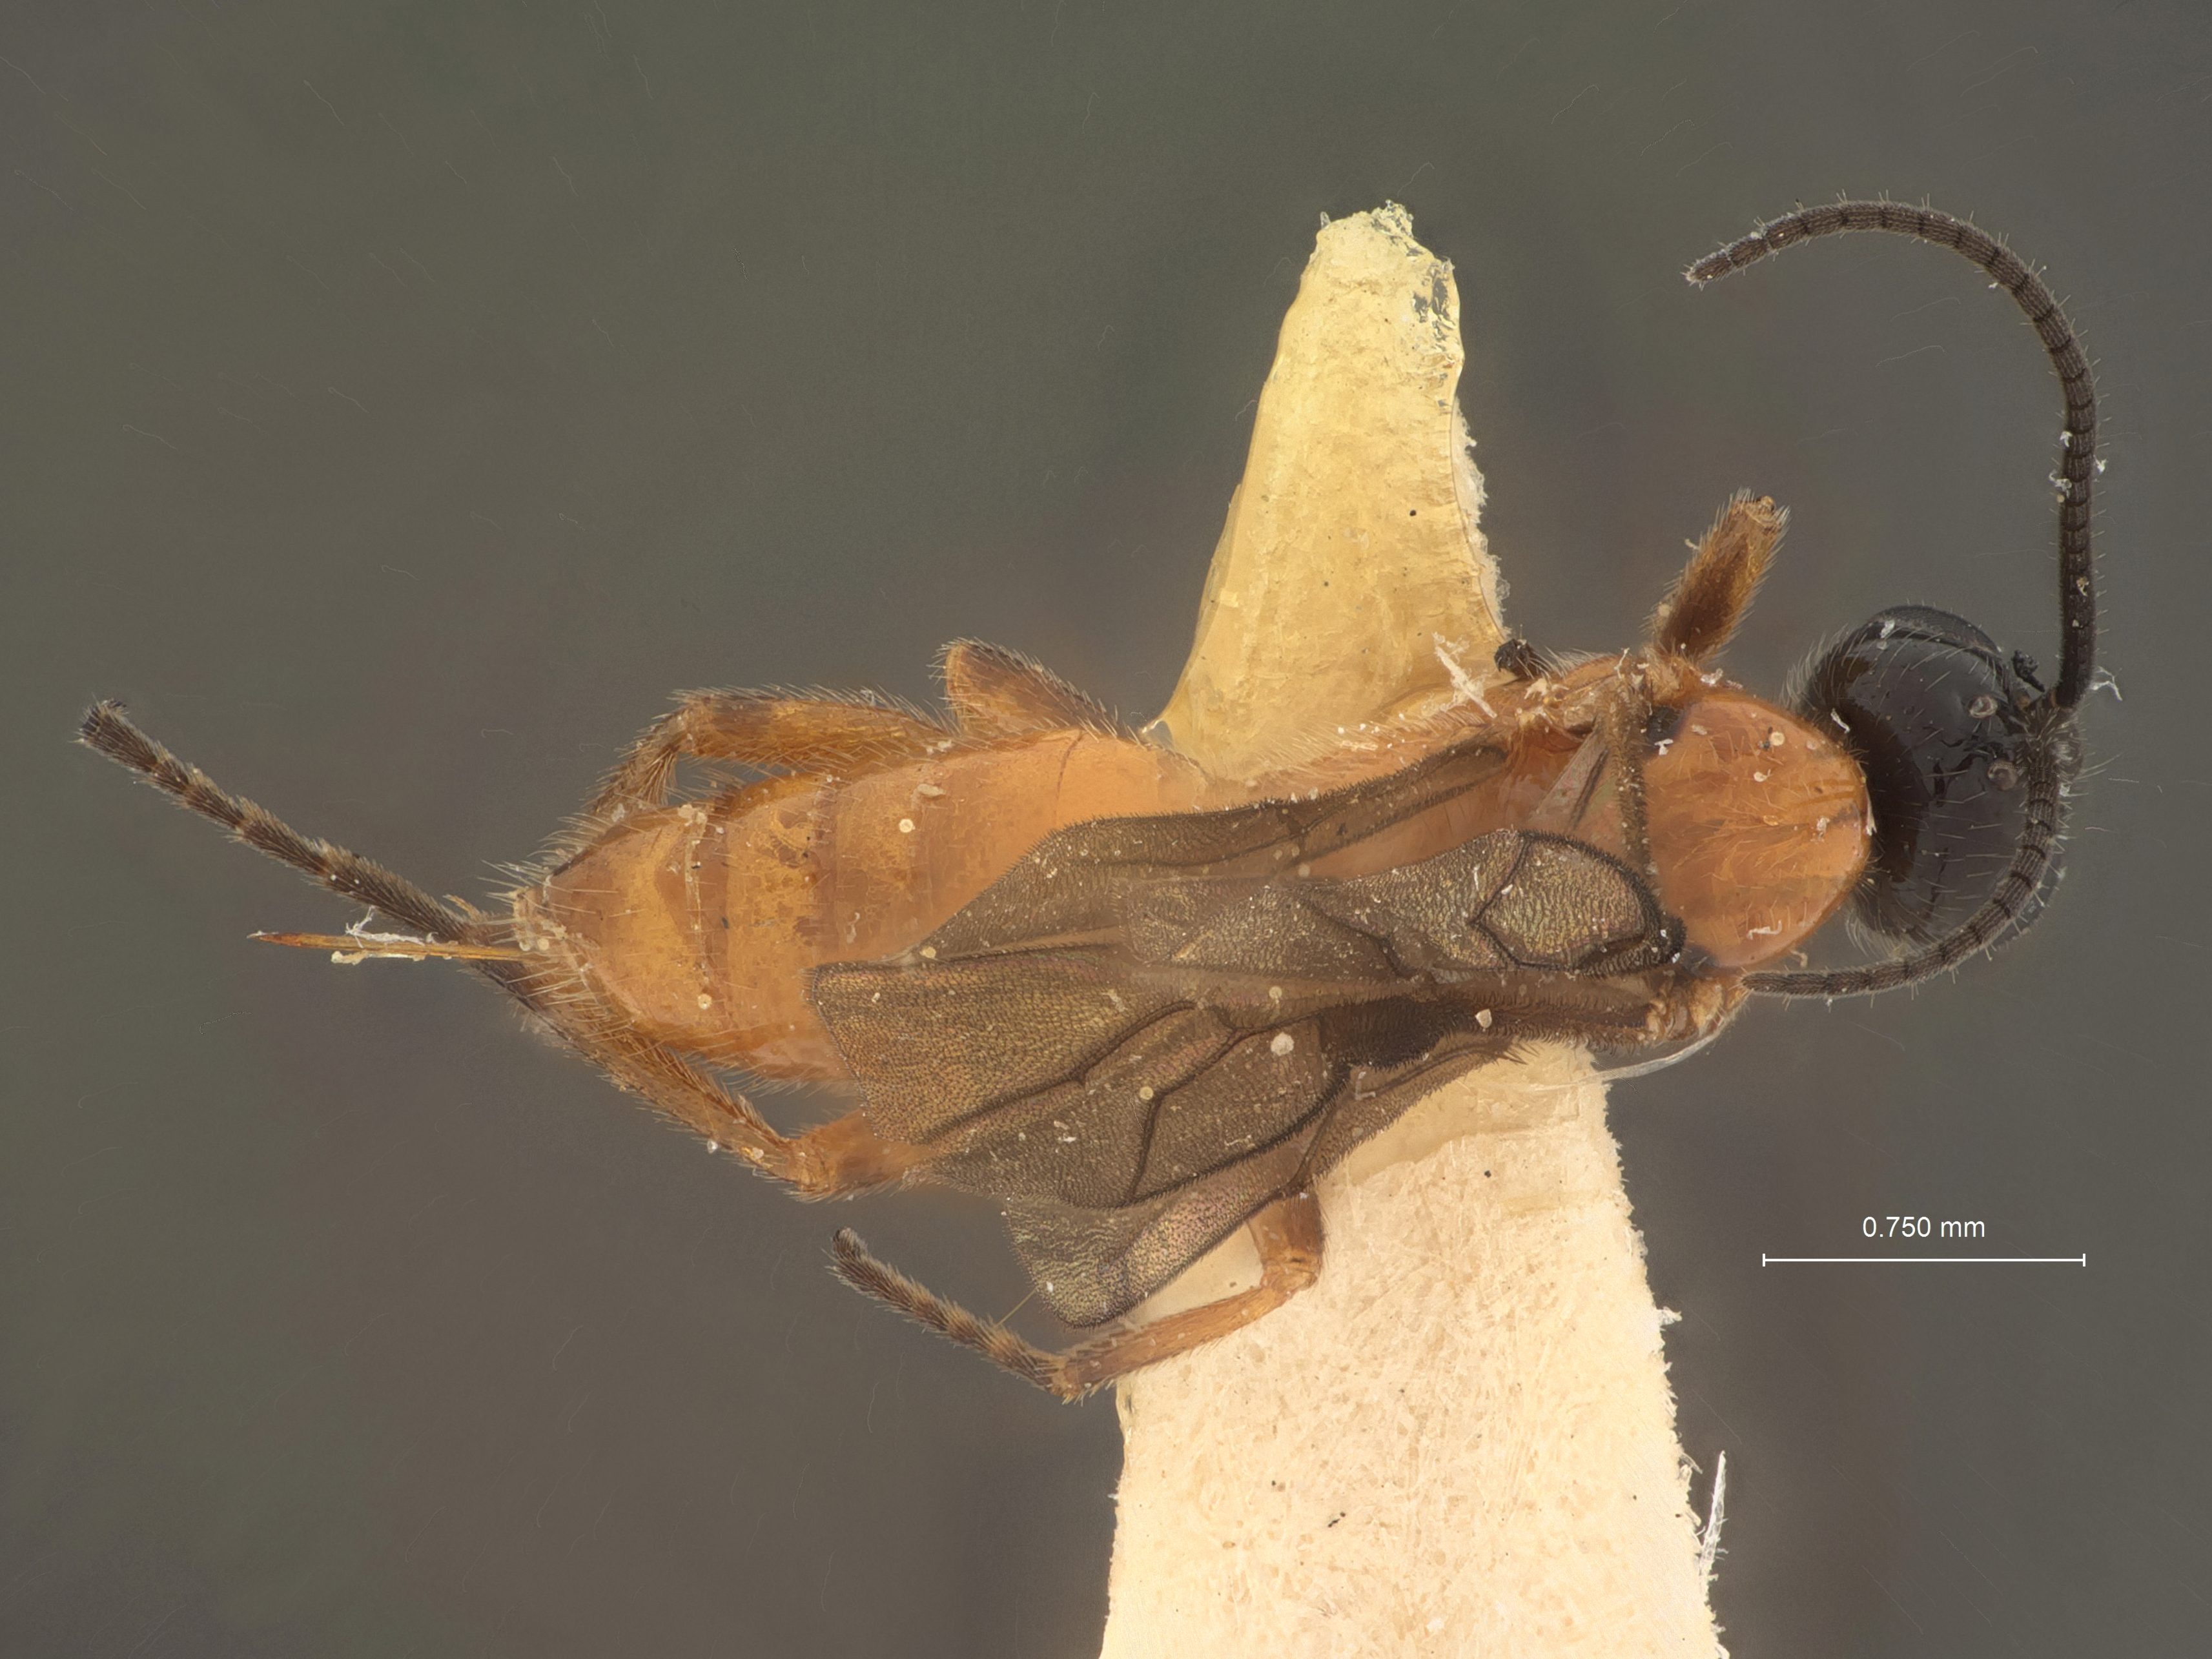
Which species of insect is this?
Bracon lissogaster
